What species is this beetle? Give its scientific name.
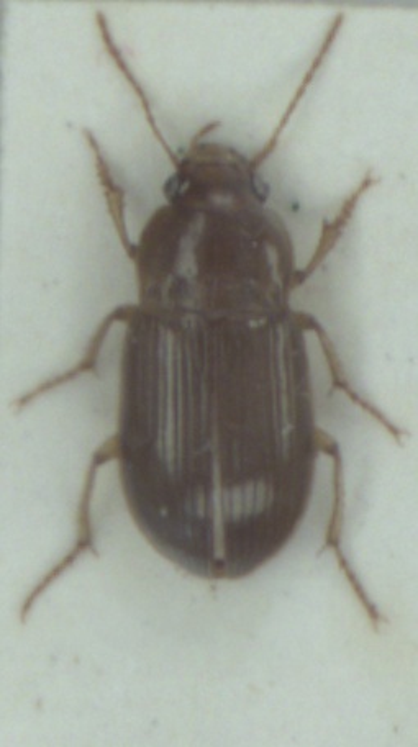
Amara apricaria
